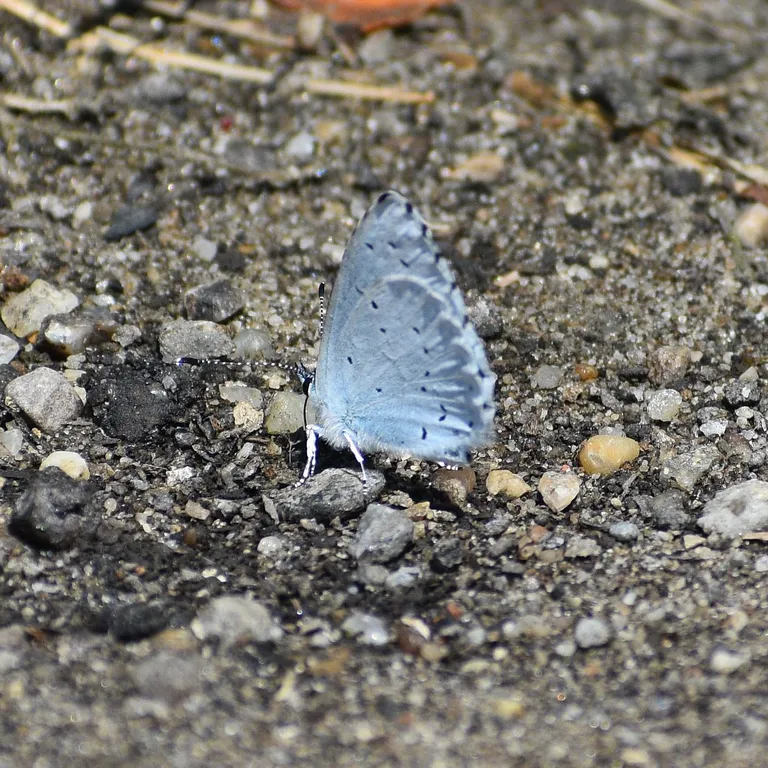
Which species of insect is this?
Celastrina argiolus
